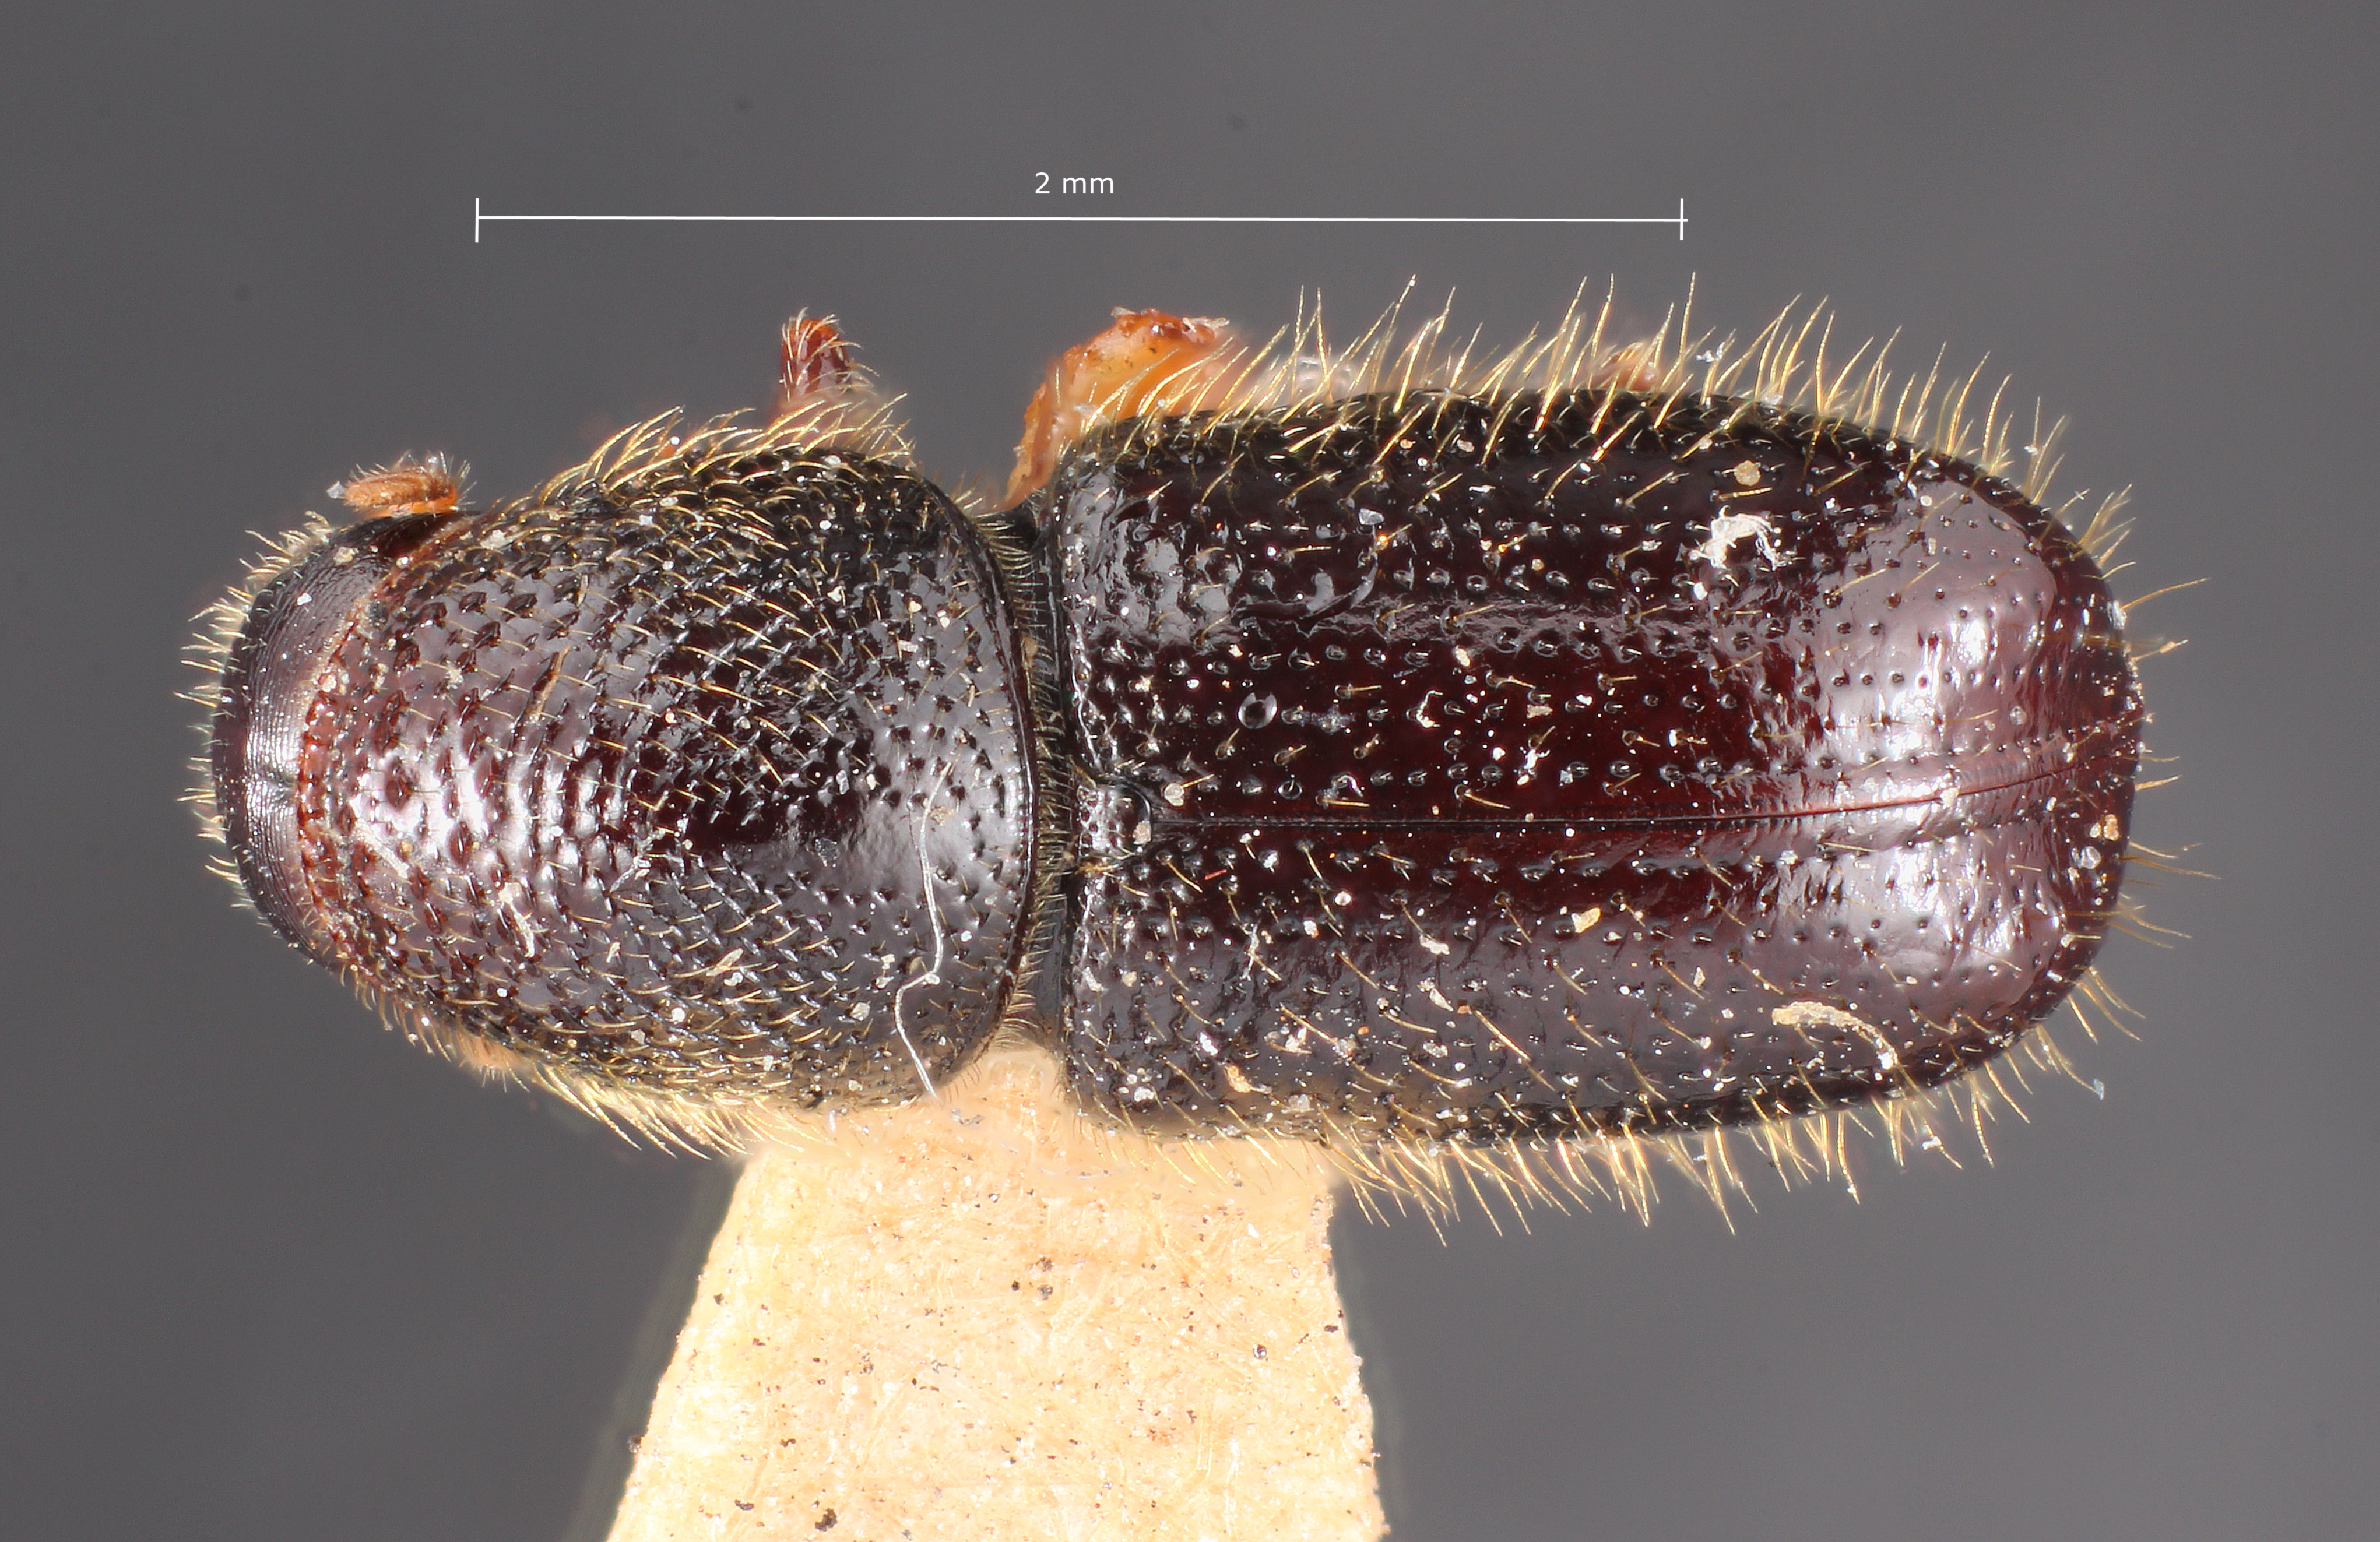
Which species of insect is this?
Conophthorus monophyllae
